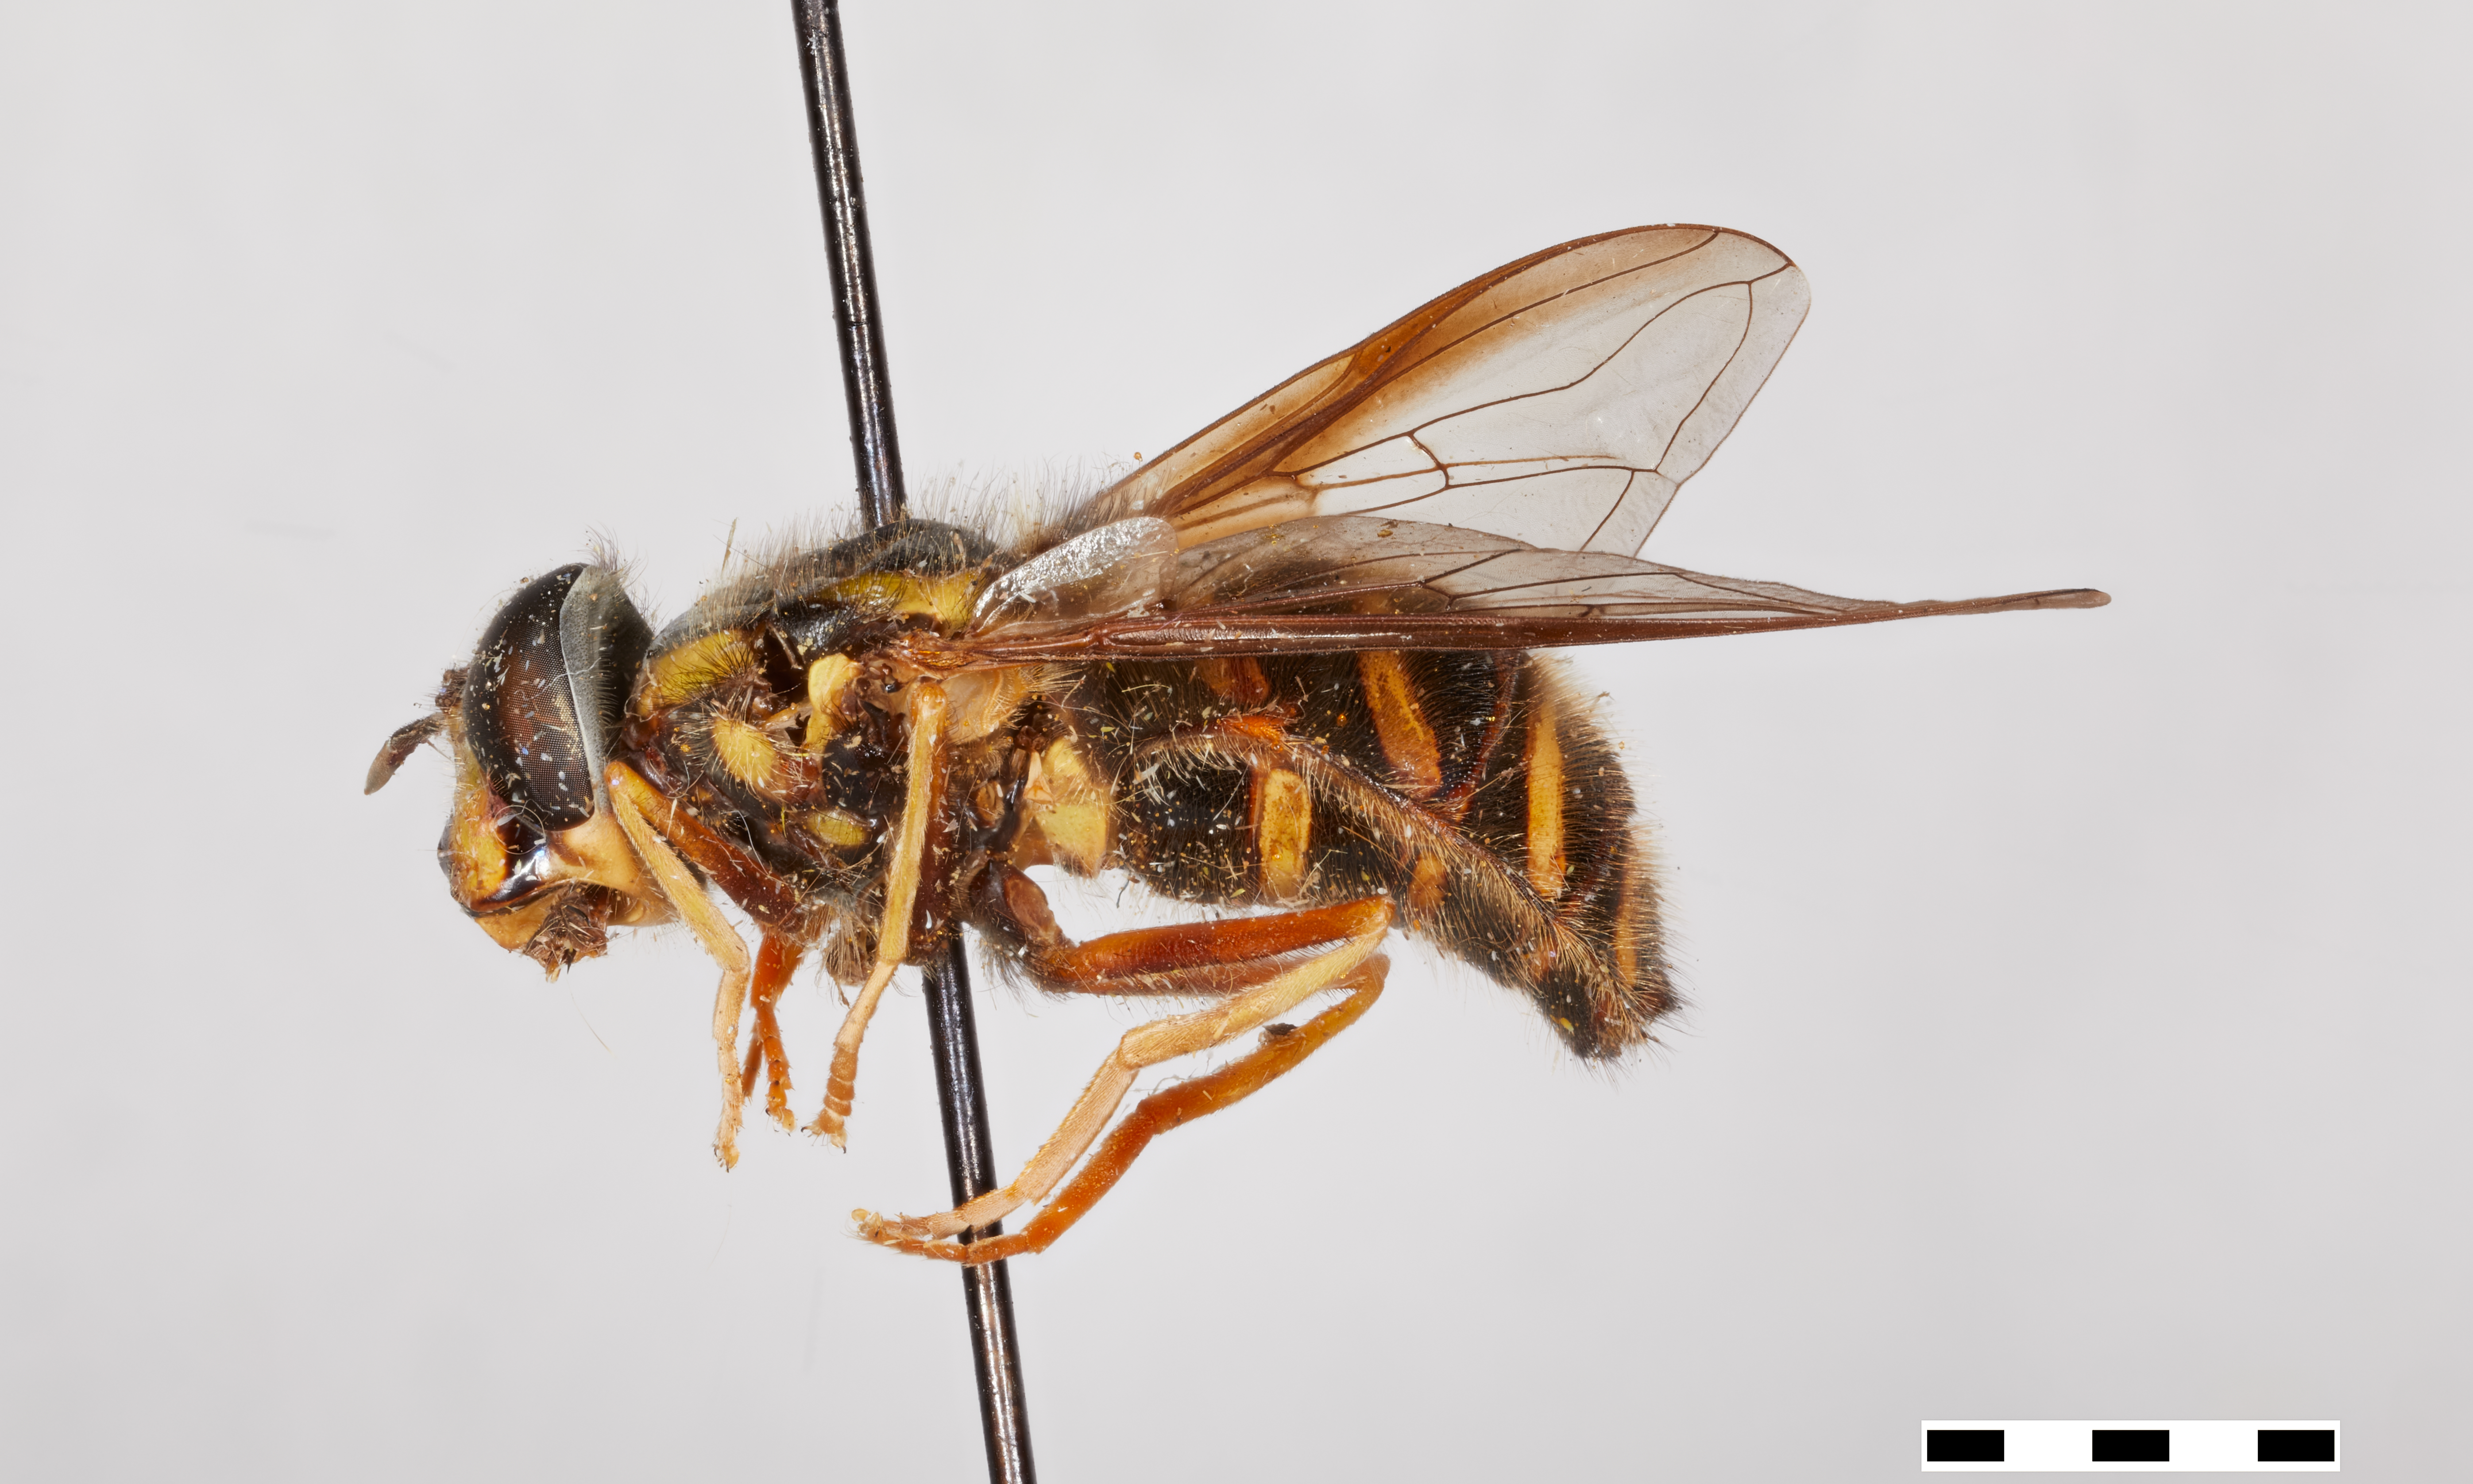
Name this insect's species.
Chrysotoxum mongol
